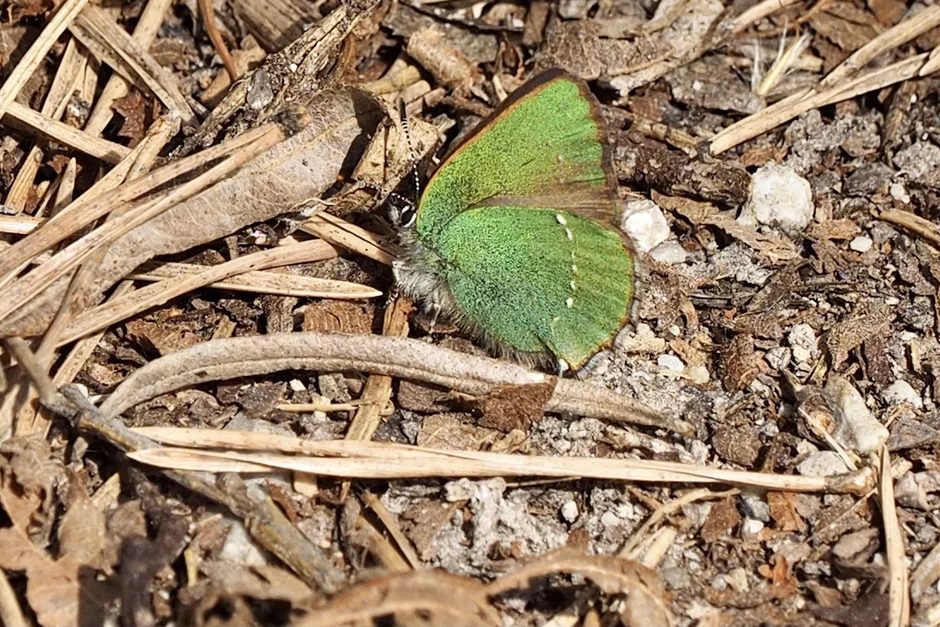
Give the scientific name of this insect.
Callophrys rubi
